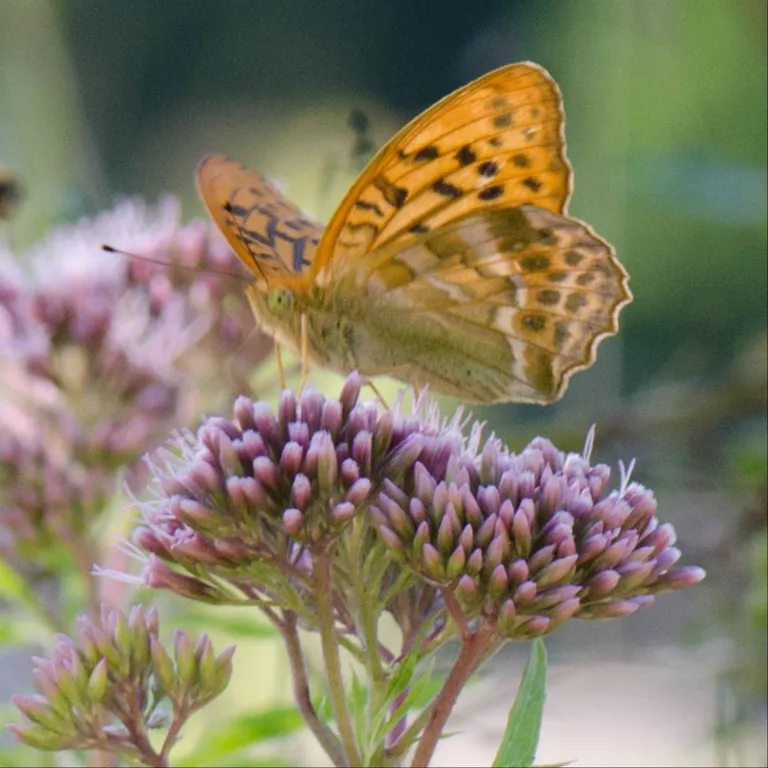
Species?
Argynnis paphia
